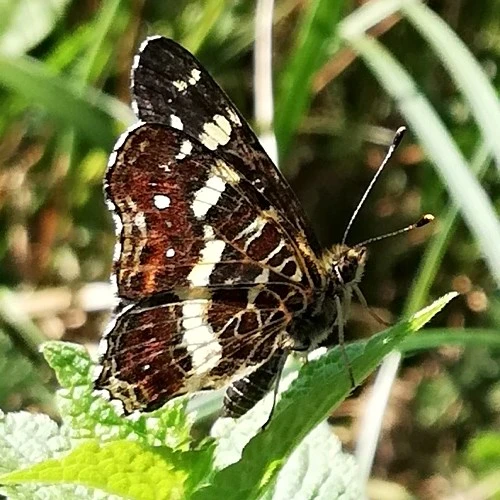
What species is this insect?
Araschnia levana
